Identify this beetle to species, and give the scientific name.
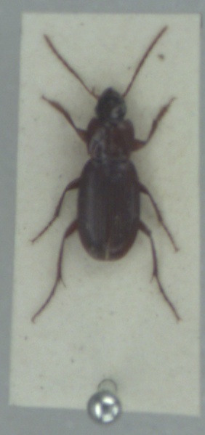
Platyderus depressus
